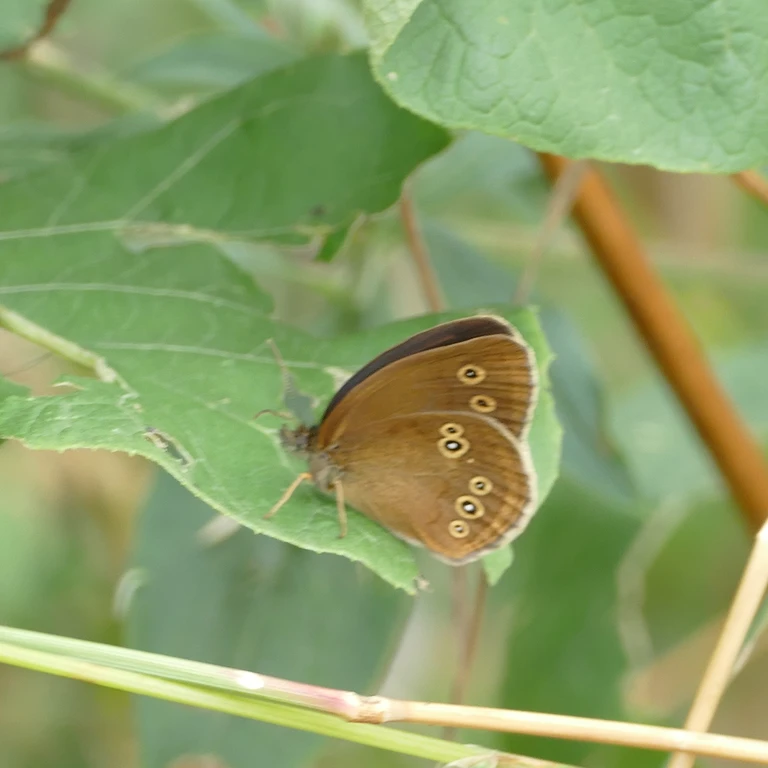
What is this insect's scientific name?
Aphantopus hyperantus
